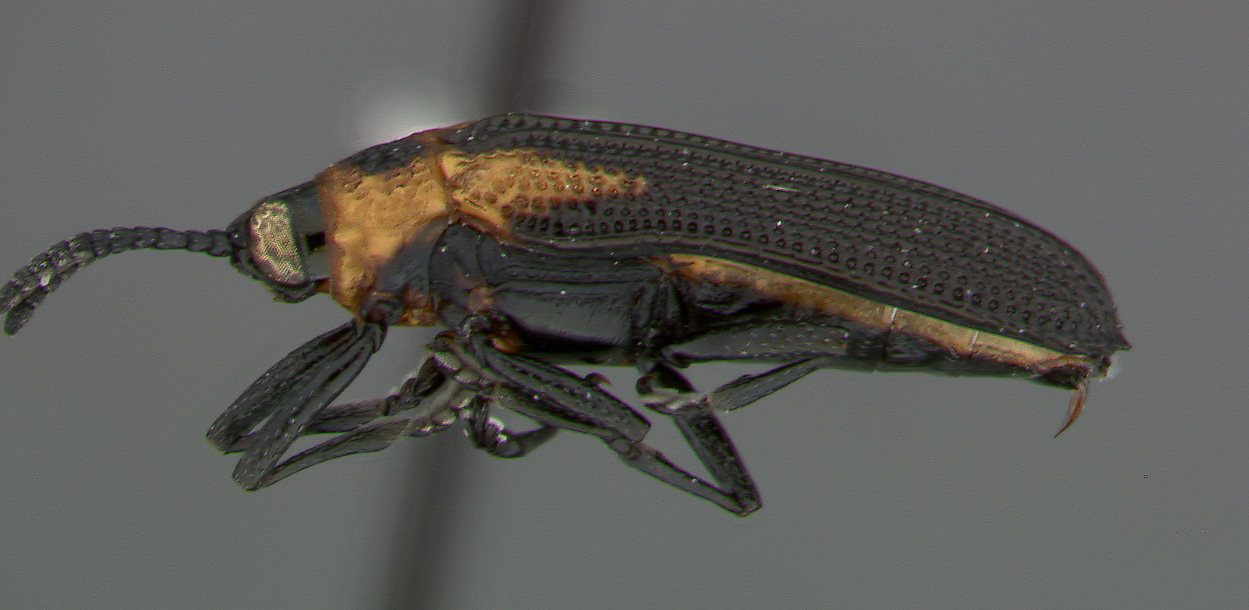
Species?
Odontota barberi
